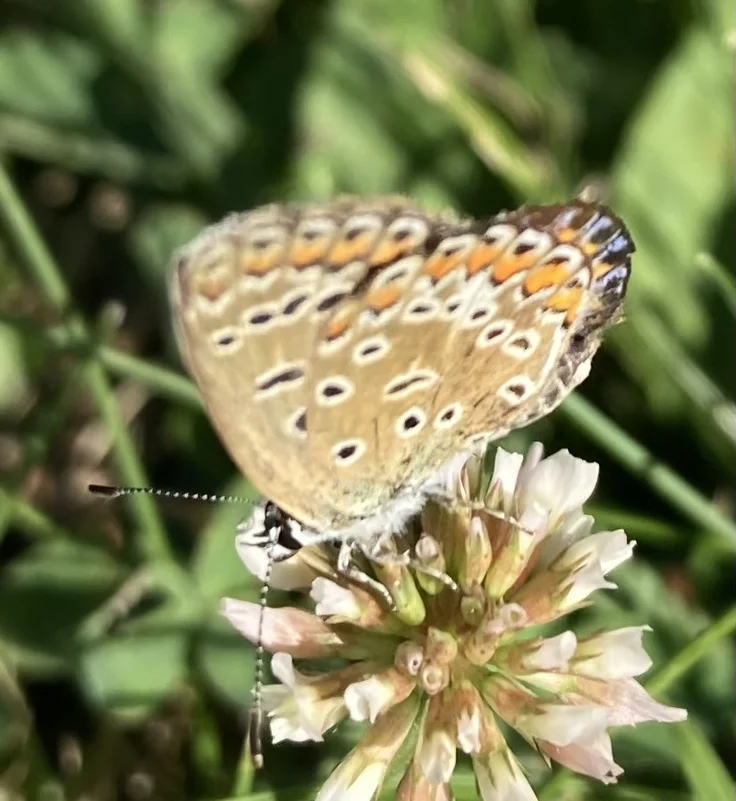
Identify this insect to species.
Polyommatus icarus
